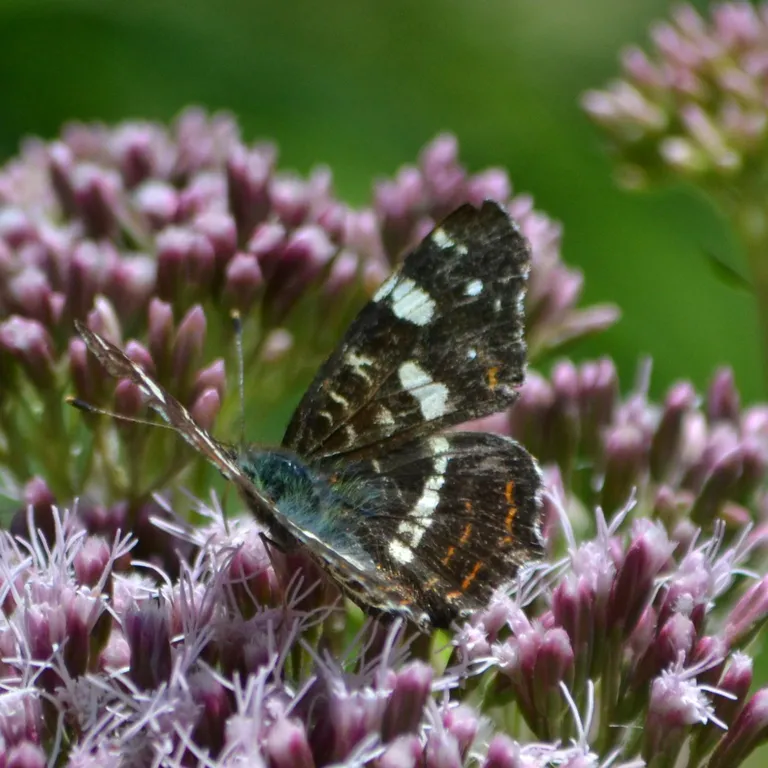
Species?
Araschnia levana
